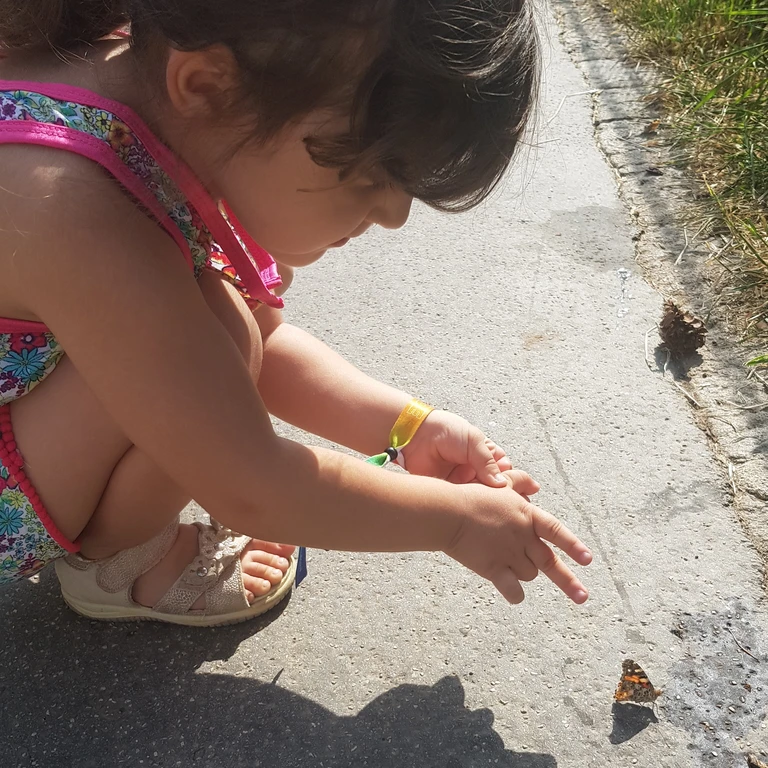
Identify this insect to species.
Vanessa cardui
